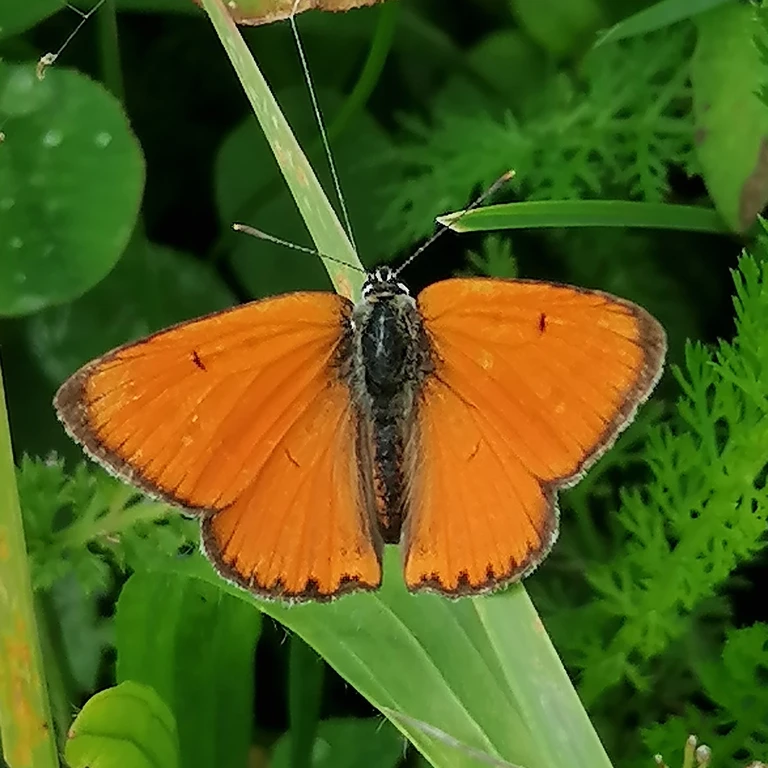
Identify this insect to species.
Lycaena dispar
